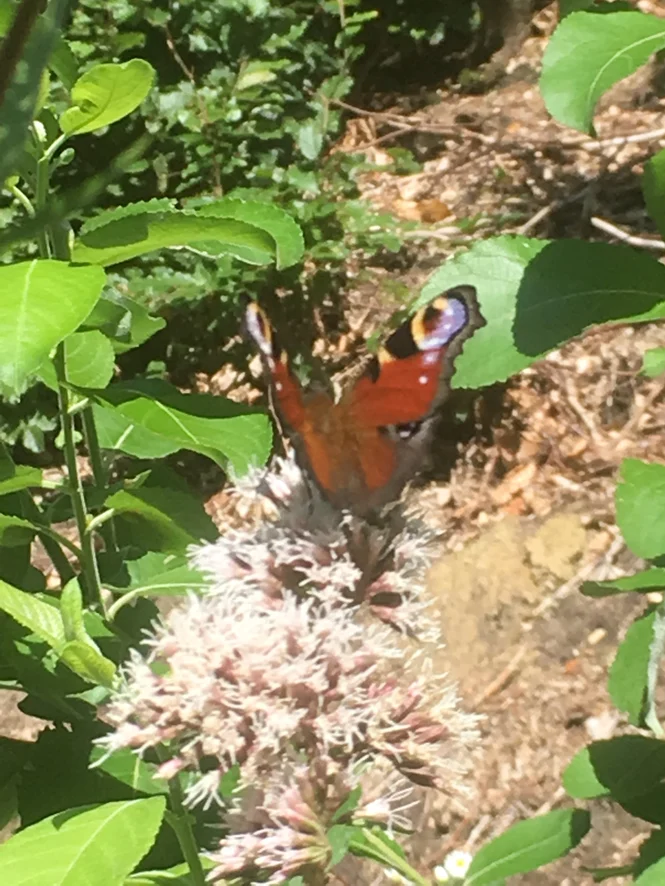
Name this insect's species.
Aglais io
